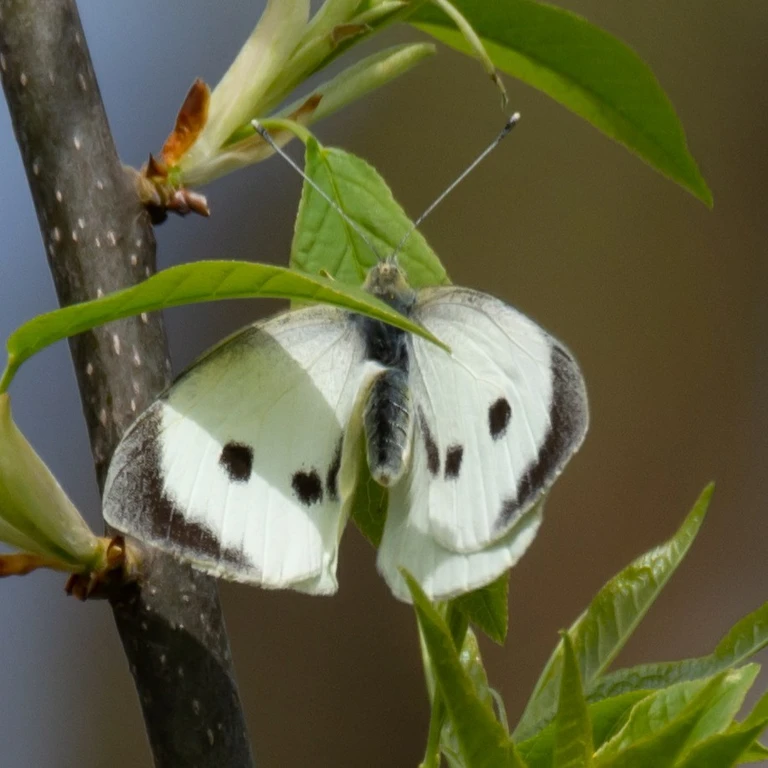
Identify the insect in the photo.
Pieris brassicae
